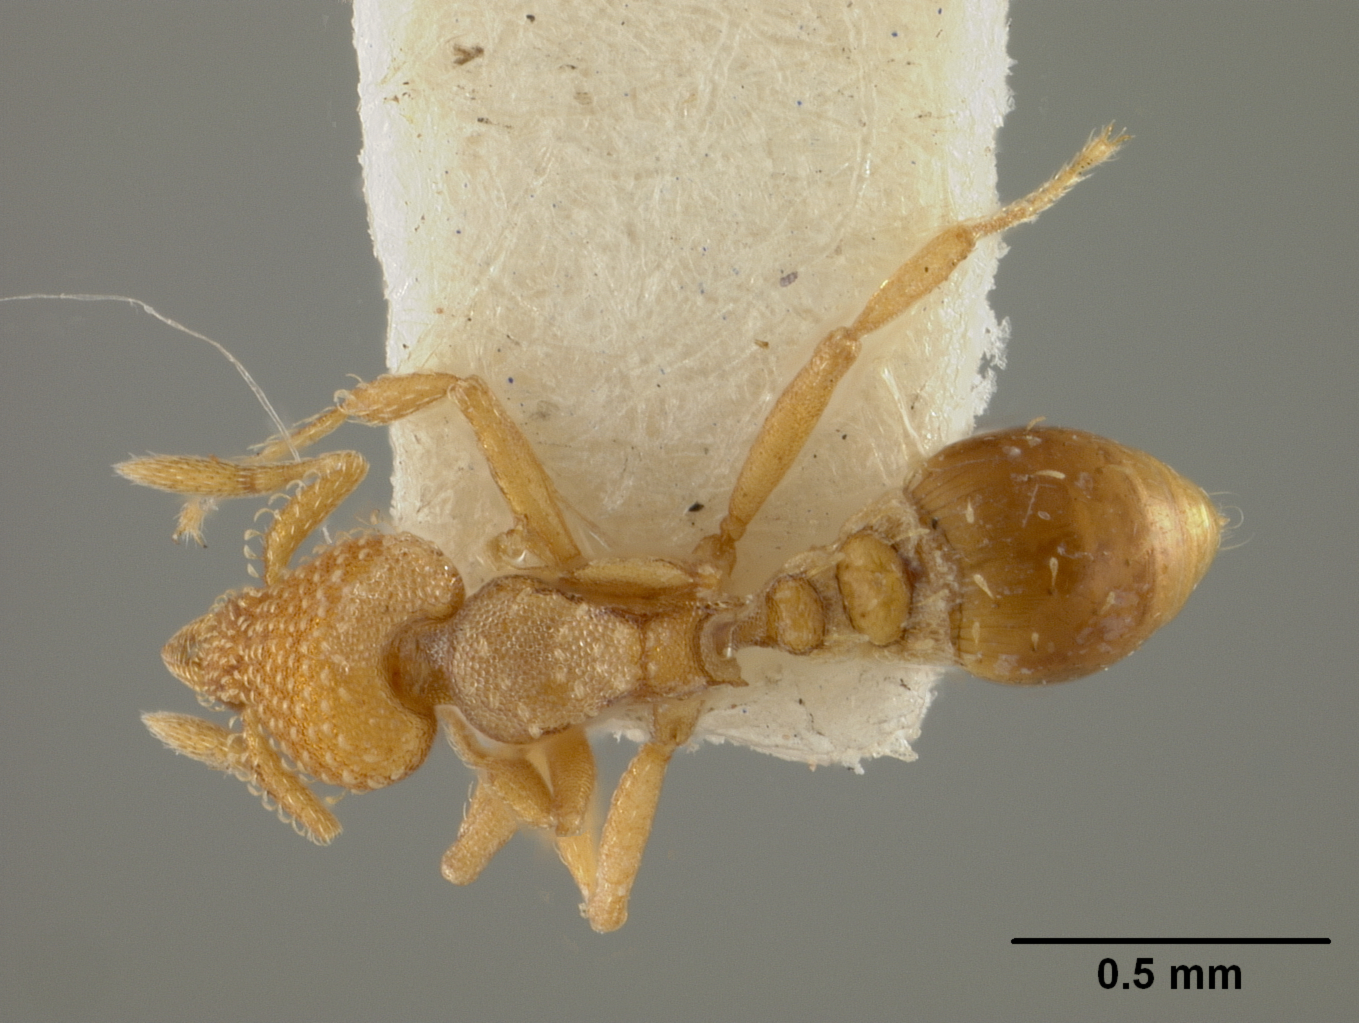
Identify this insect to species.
Strumigenys studiosi
